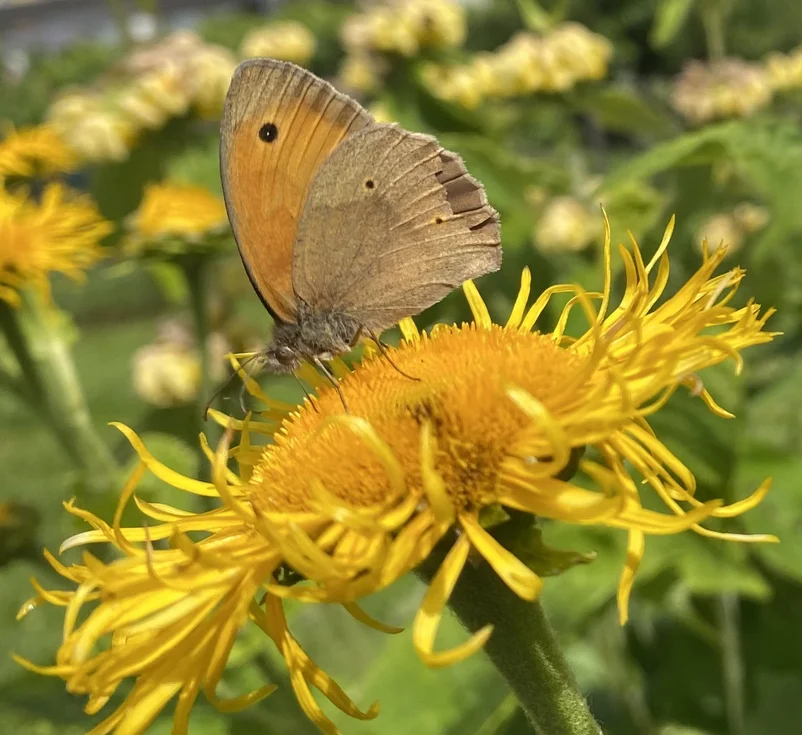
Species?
Maniola jurtina
